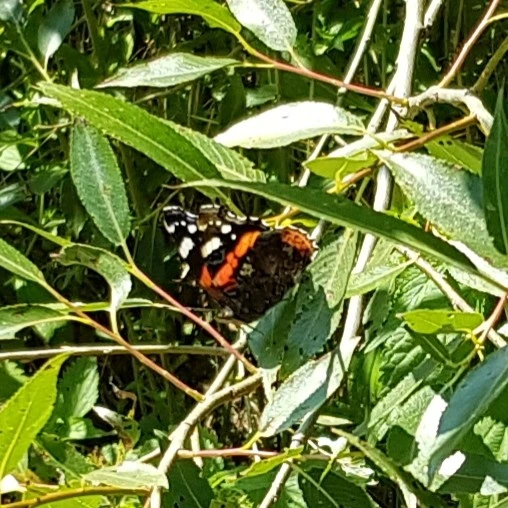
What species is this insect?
Vanessa atalanta
